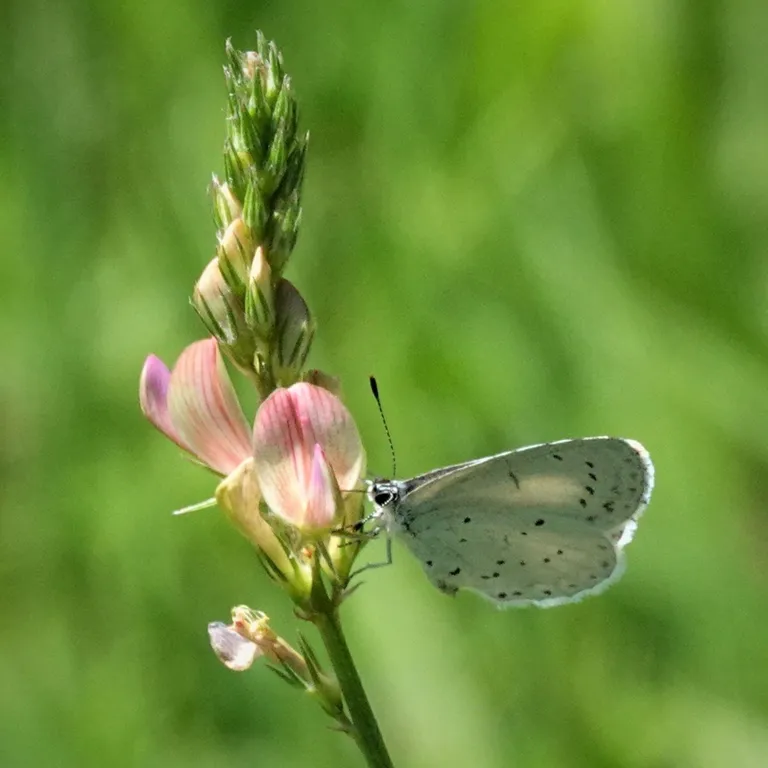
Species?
Celastrina argiolus
